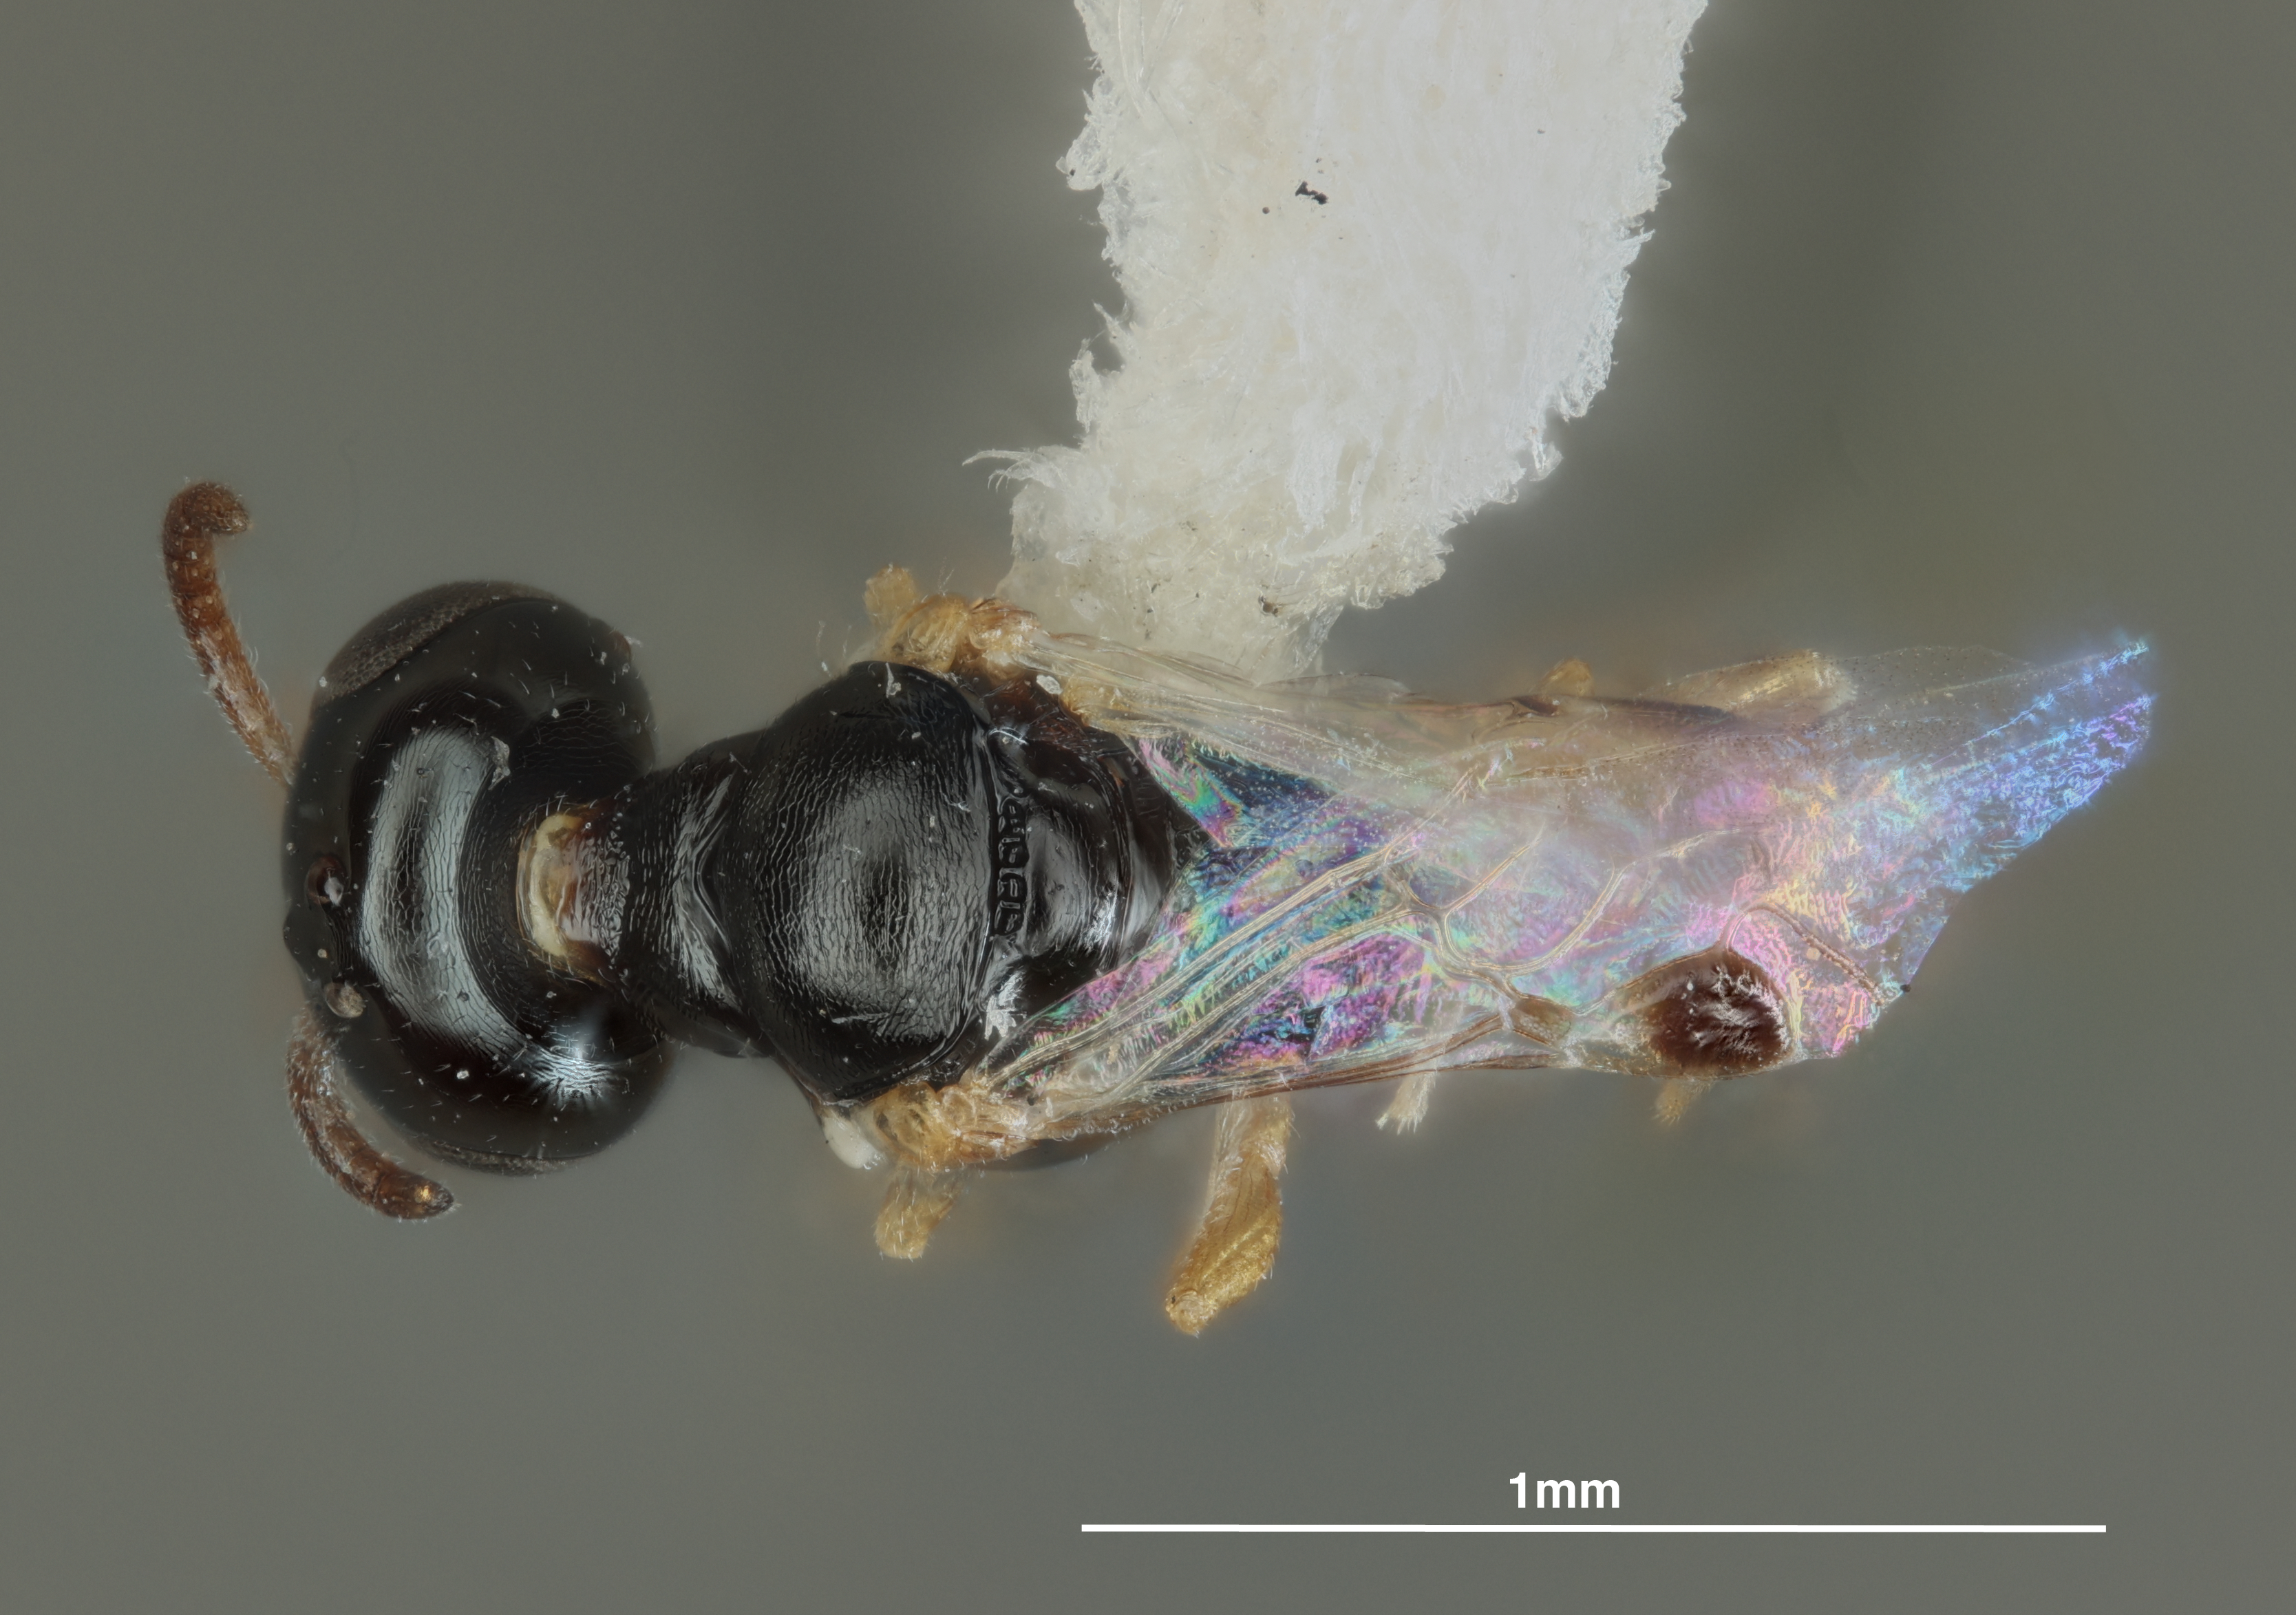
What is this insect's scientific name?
Ammoplanus xila
